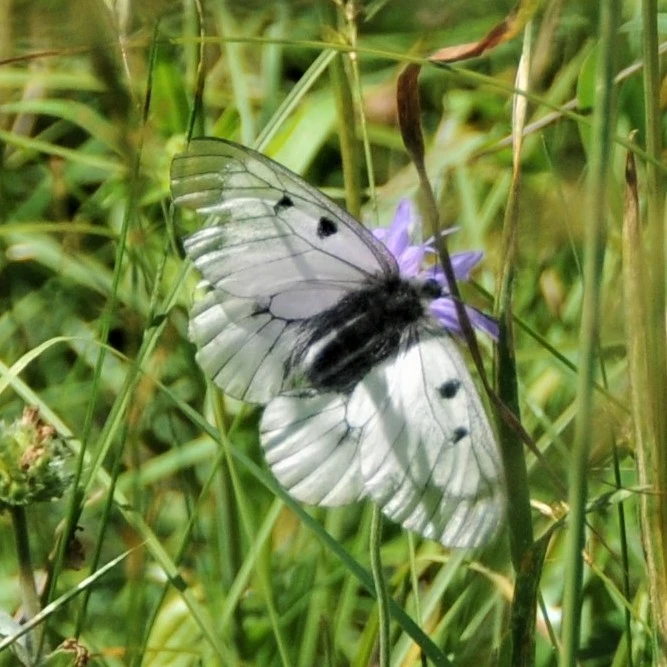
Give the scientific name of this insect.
Parnassius mnemosyne
